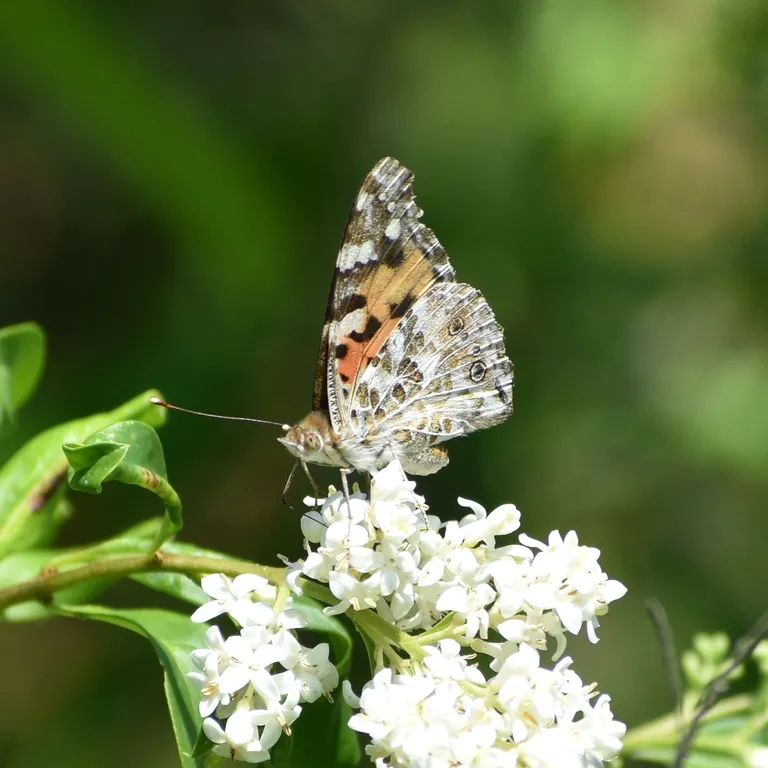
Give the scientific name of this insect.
Vanessa cardui
